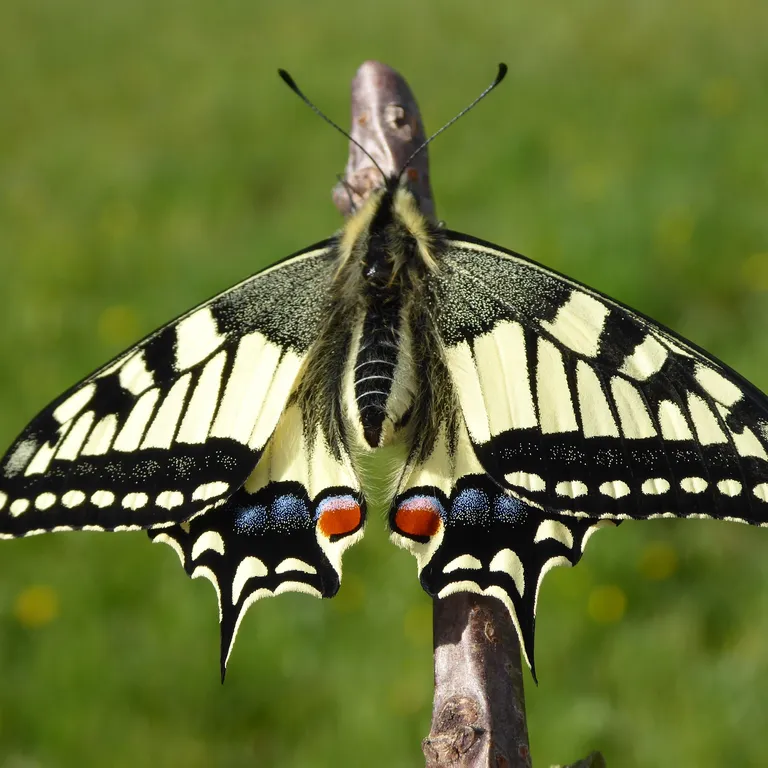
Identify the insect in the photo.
Papilio machaon
